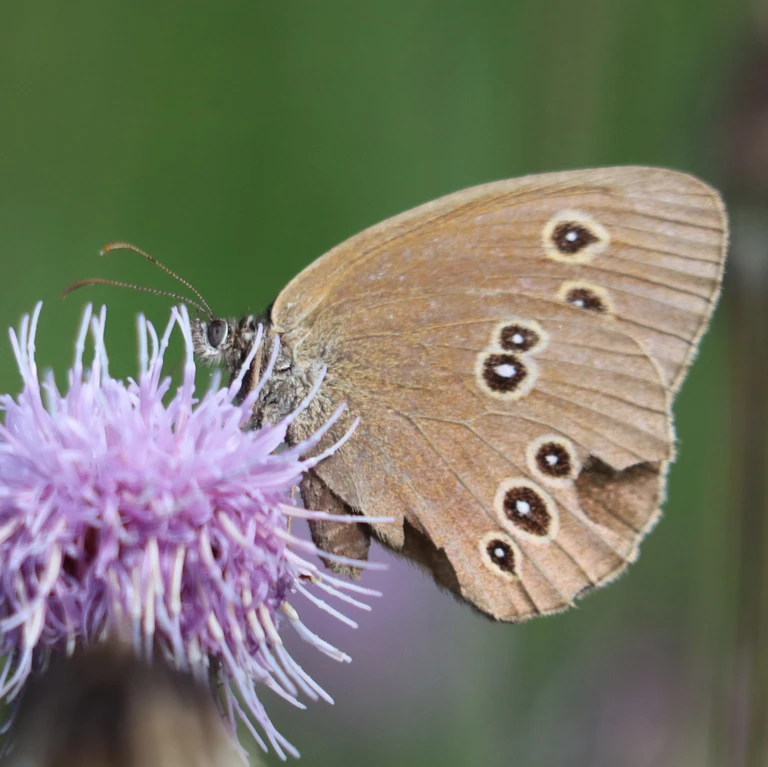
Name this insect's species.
Aphantopus hyperantus
